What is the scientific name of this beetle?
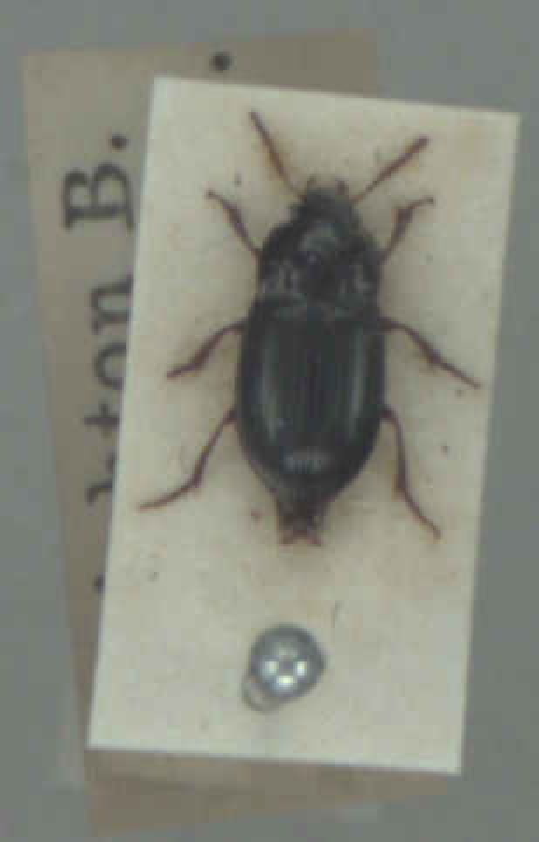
Amara infima
